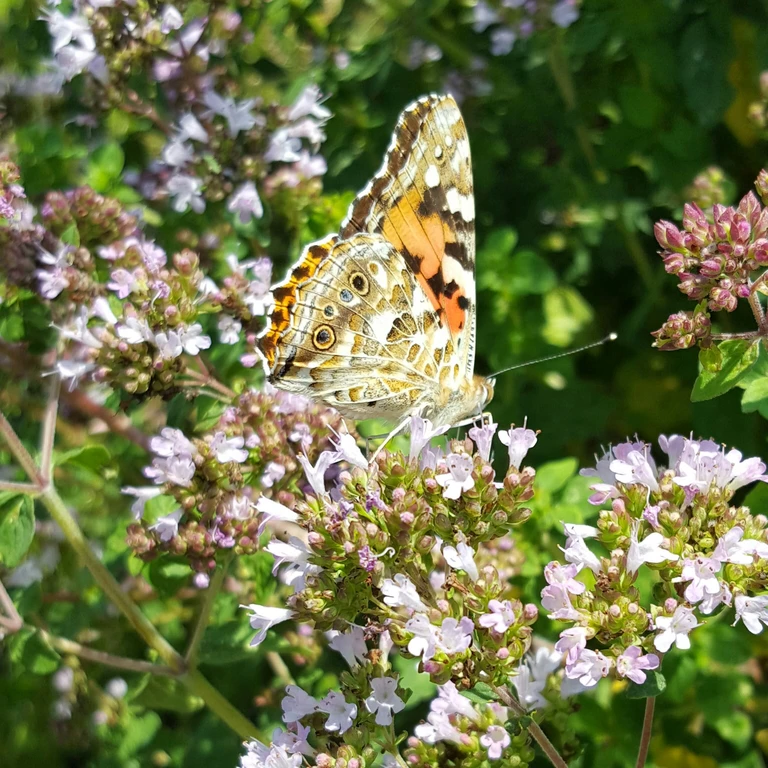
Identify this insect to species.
Vanessa cardui
